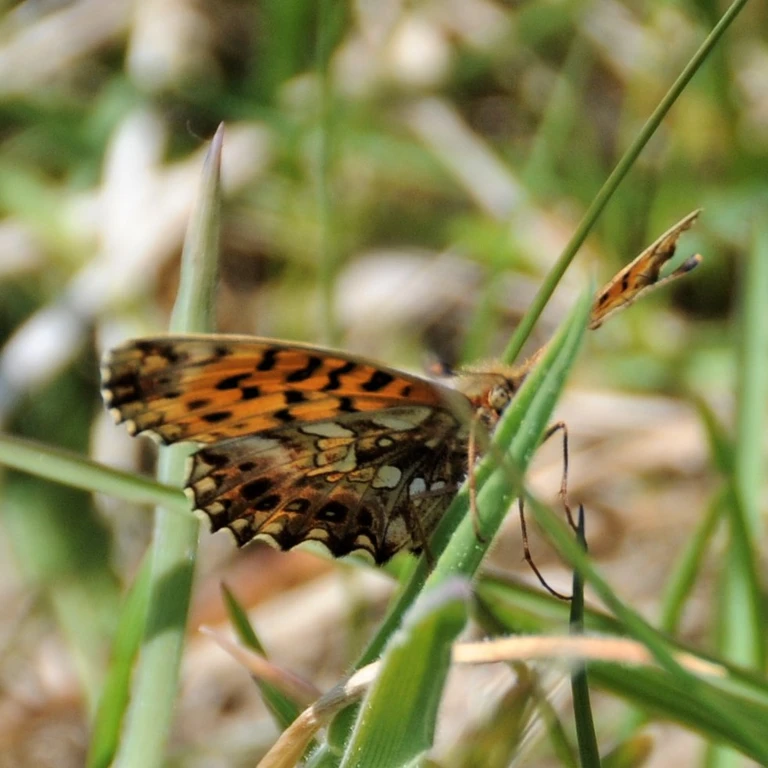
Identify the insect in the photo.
Boloria dia
